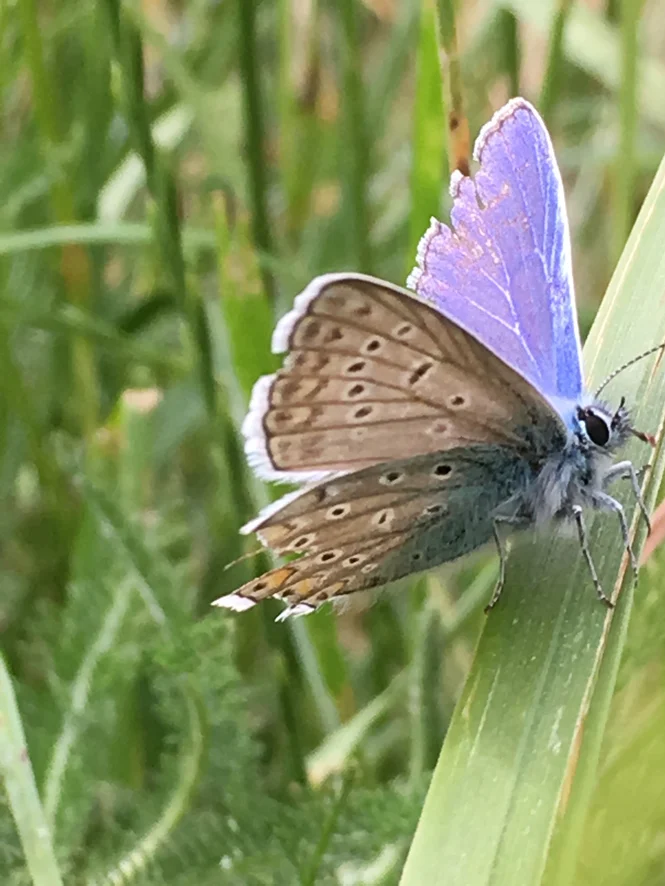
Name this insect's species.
Polyommatus icarus
